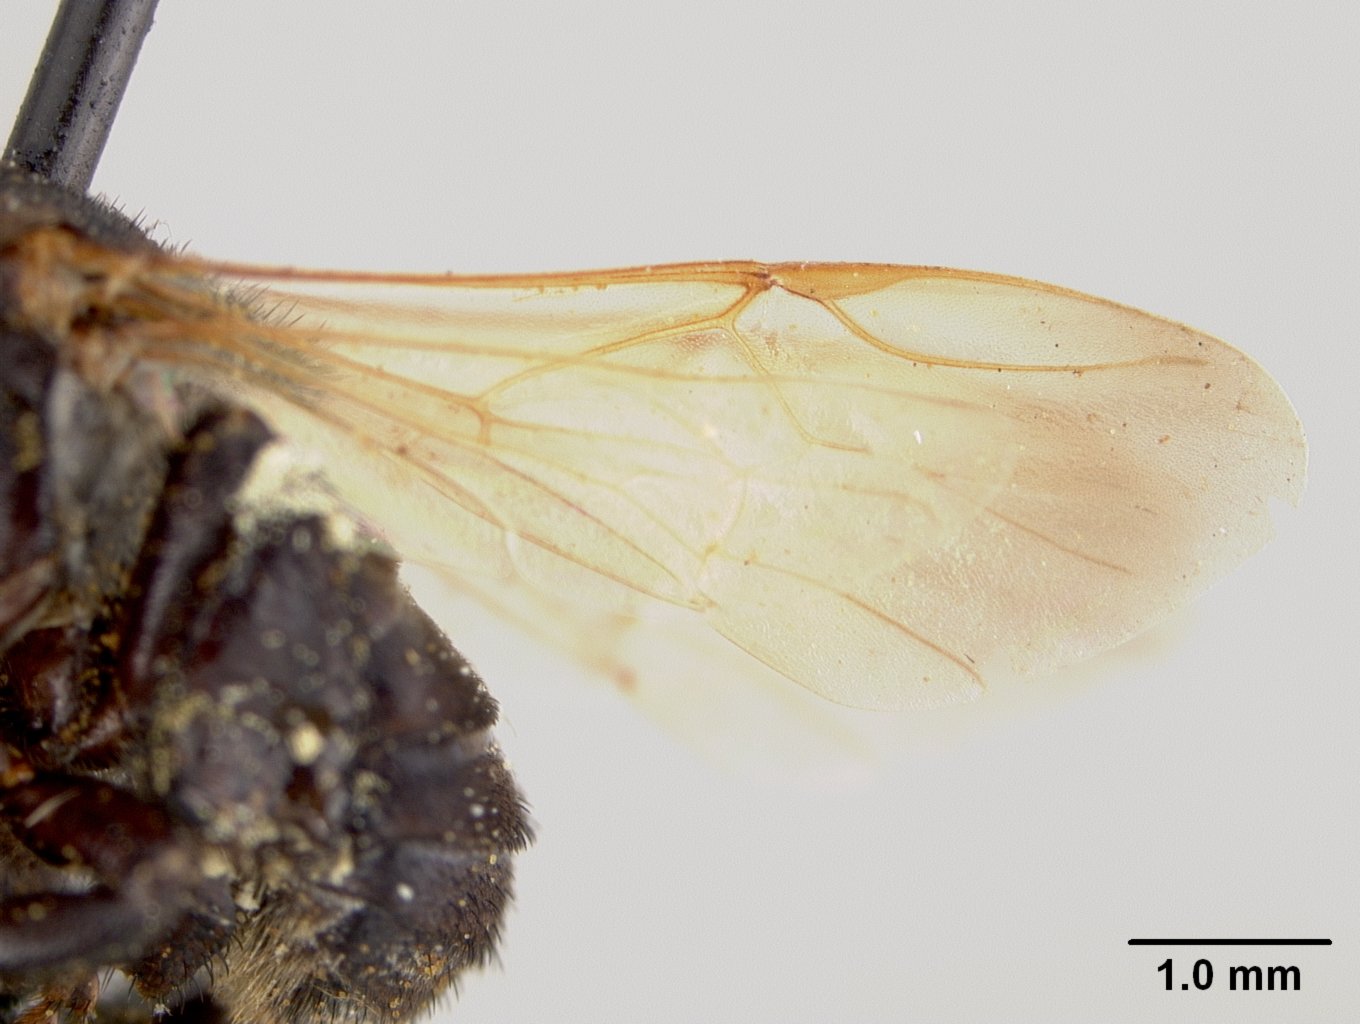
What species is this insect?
Trigona pachysoma
